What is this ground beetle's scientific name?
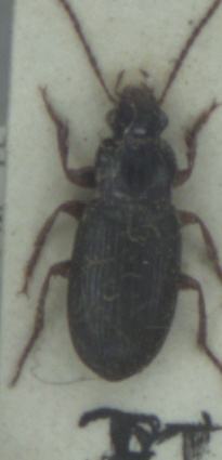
Ophonus puncticeps
